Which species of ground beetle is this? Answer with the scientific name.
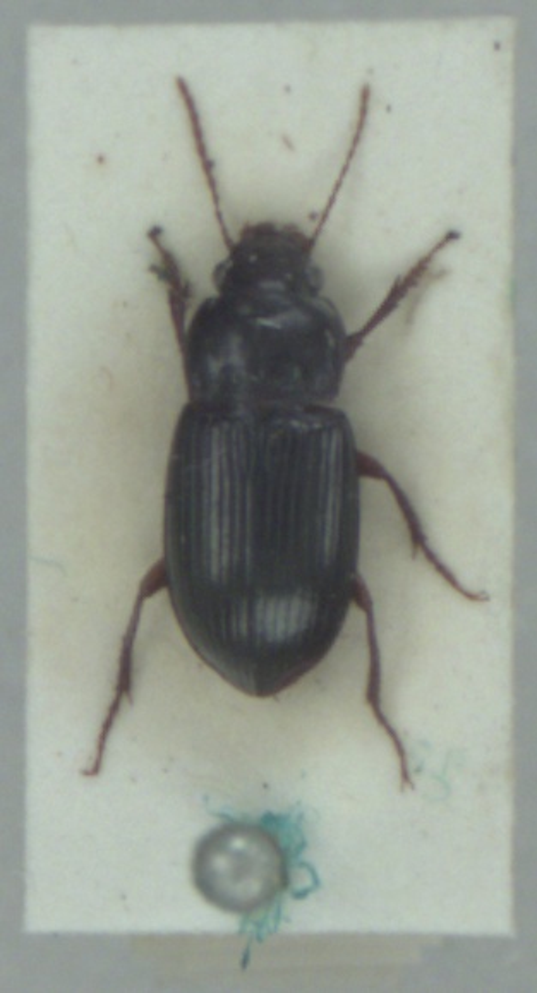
Amara apricaria
